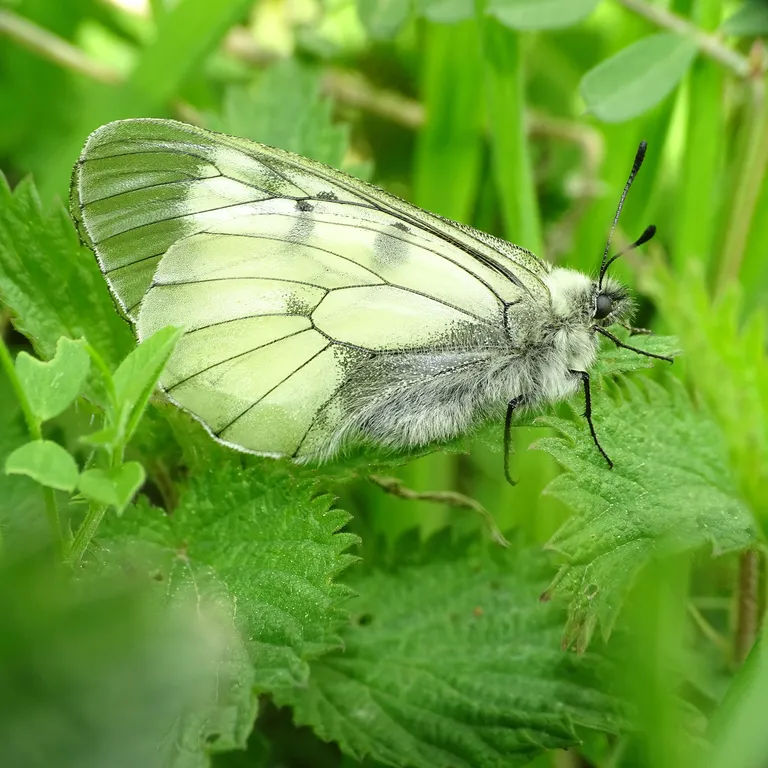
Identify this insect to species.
Parnassius mnemosyne
